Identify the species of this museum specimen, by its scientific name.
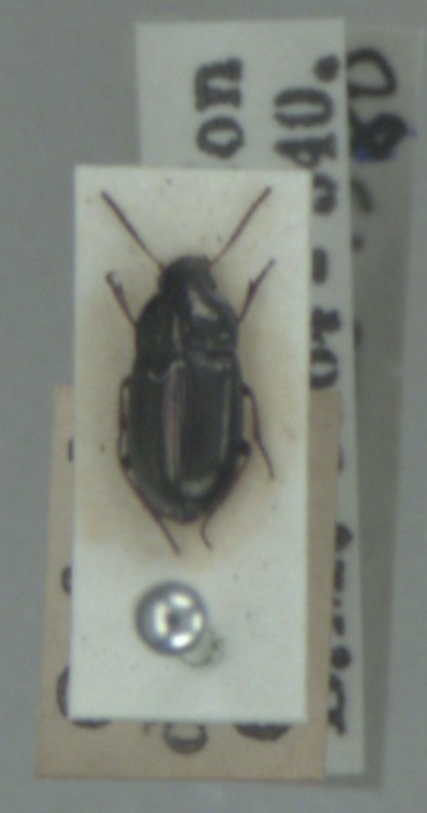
Amara tibialis
